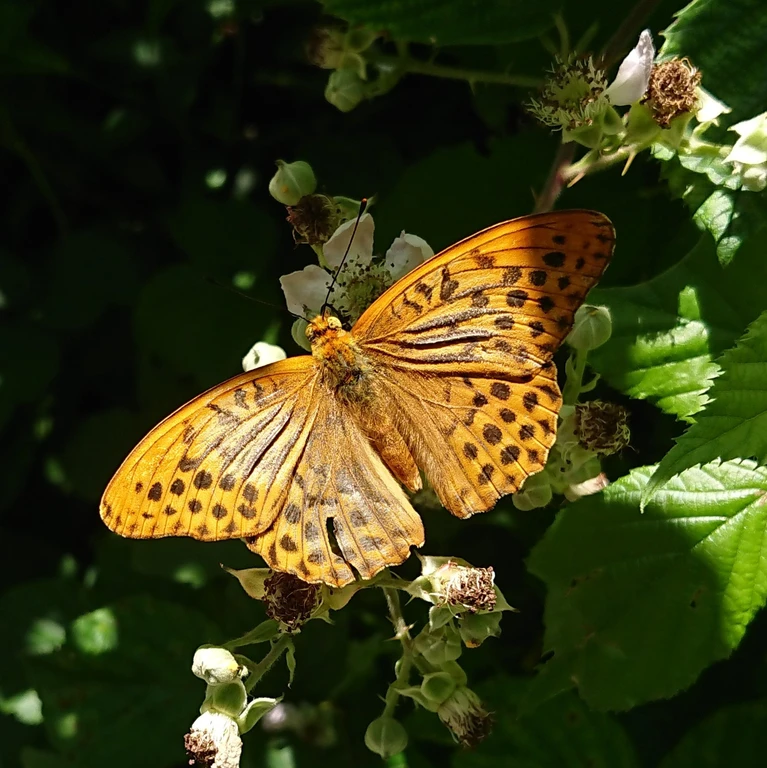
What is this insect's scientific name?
Argynnis paphia
